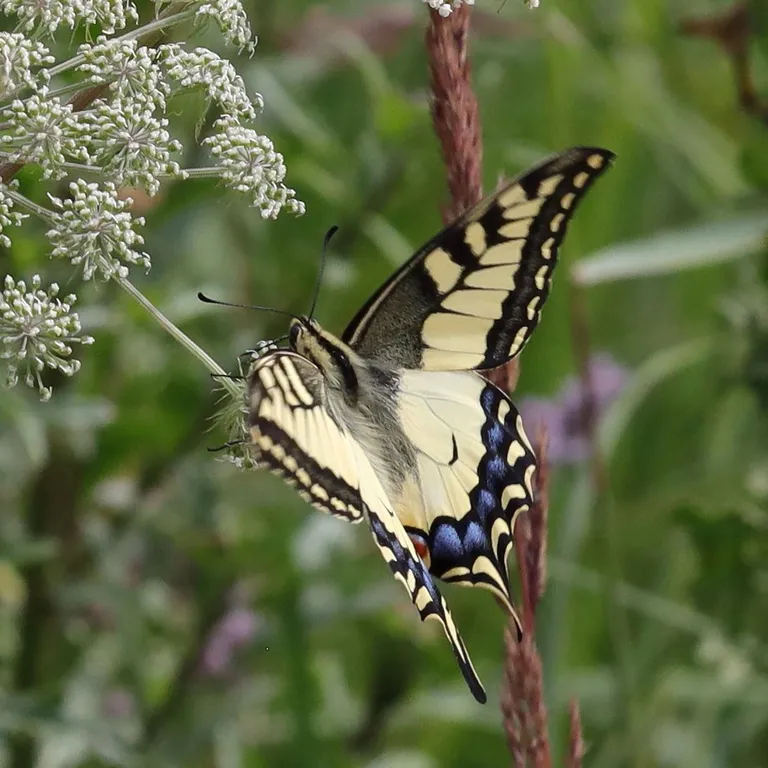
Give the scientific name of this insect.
Papilio machaon
